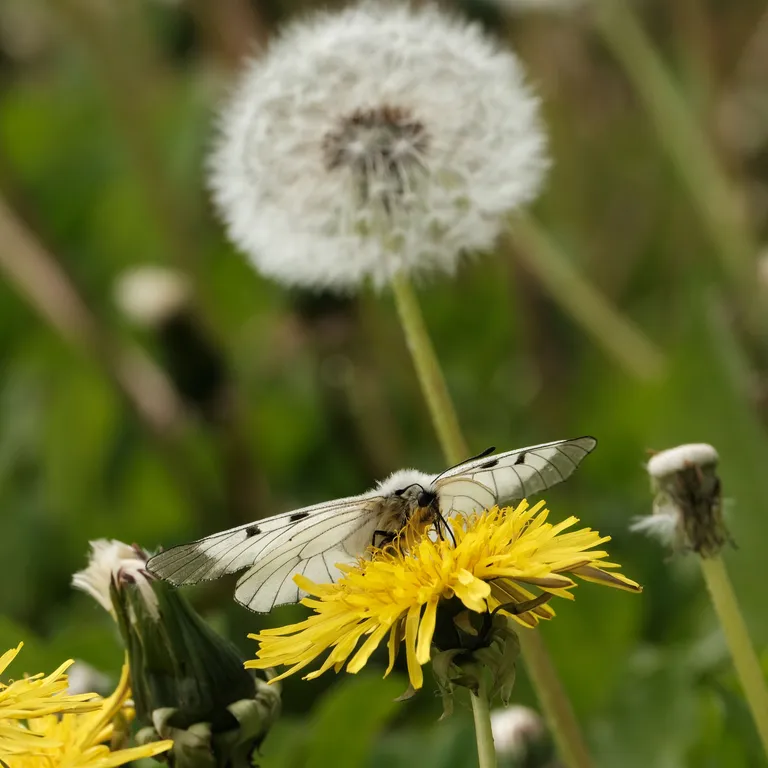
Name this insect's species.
Parnassius mnemosyne
